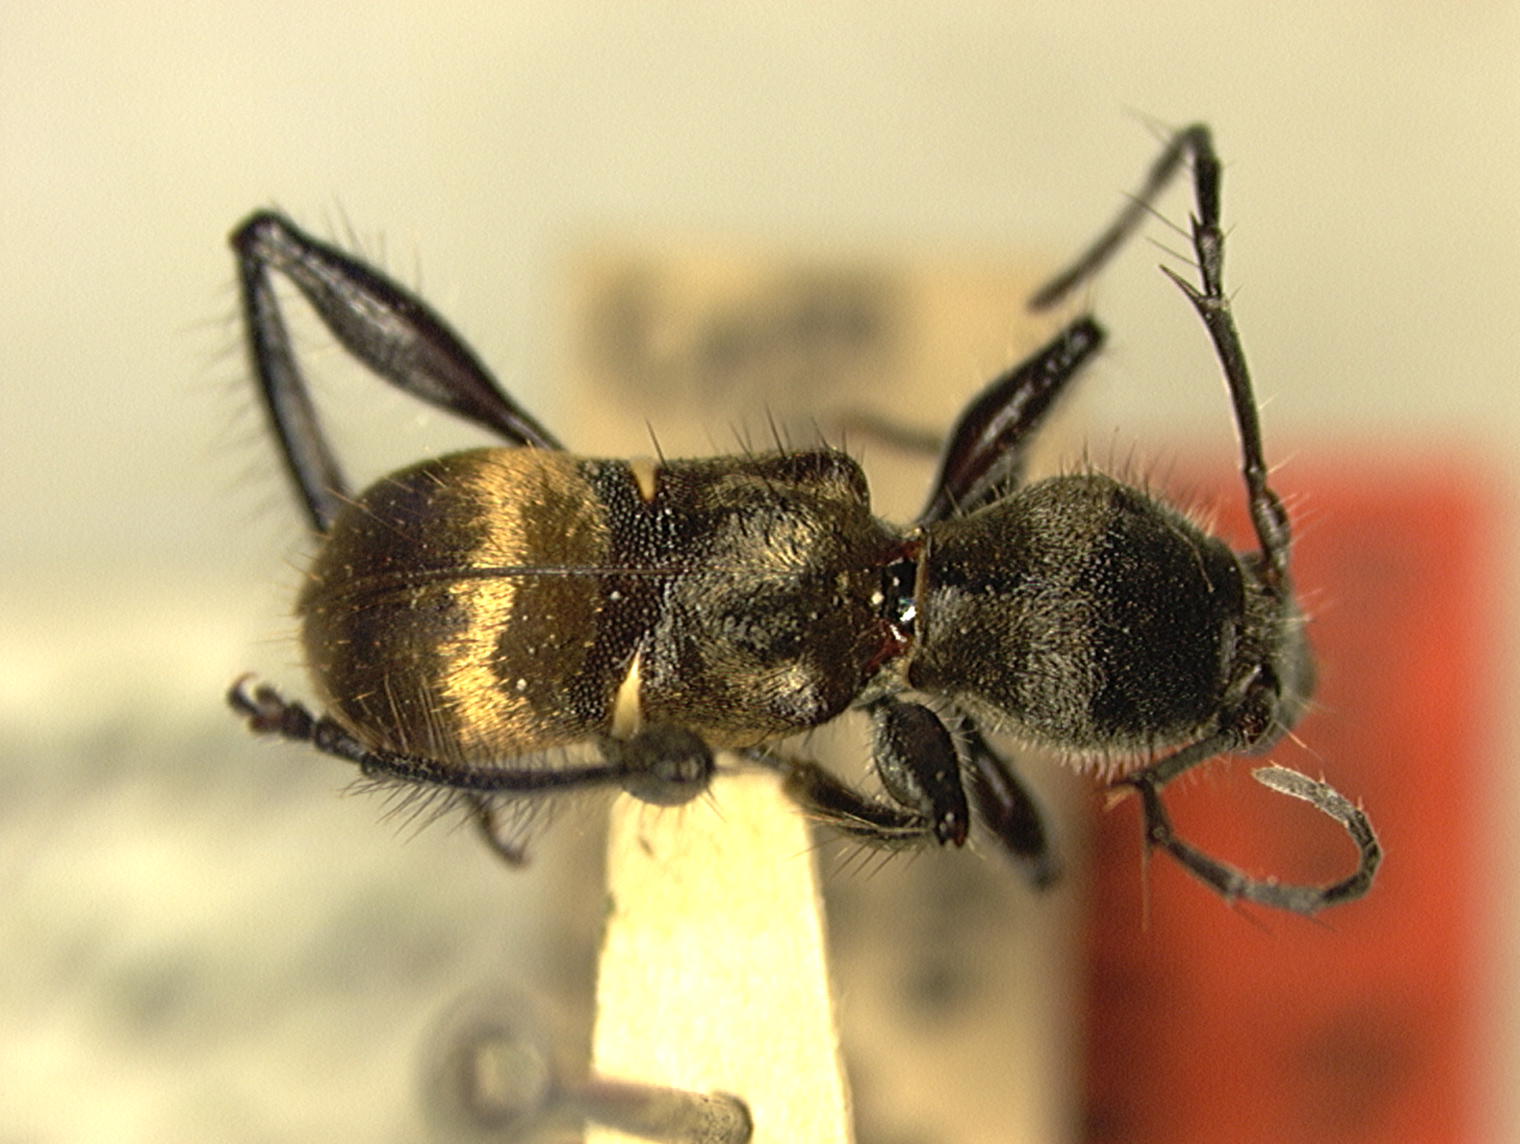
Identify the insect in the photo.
Euderces velutinus (also Eplophorus velutinus)
